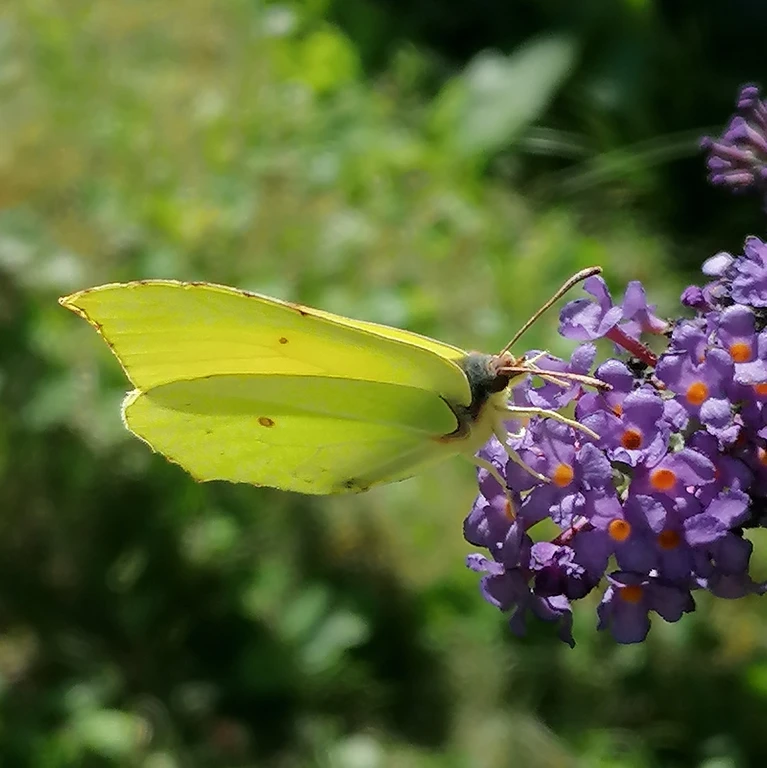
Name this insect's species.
Gonepteryx rhamni
